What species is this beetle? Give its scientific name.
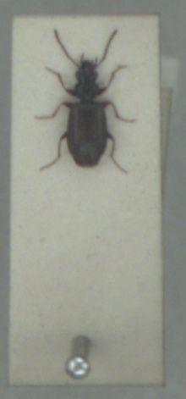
Syntomus obscuroguttatus
